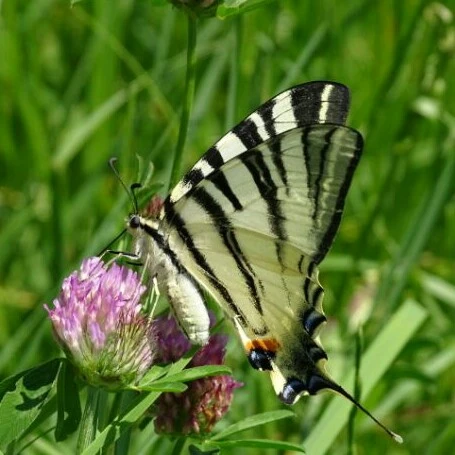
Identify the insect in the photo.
Iphiclides podalirius
